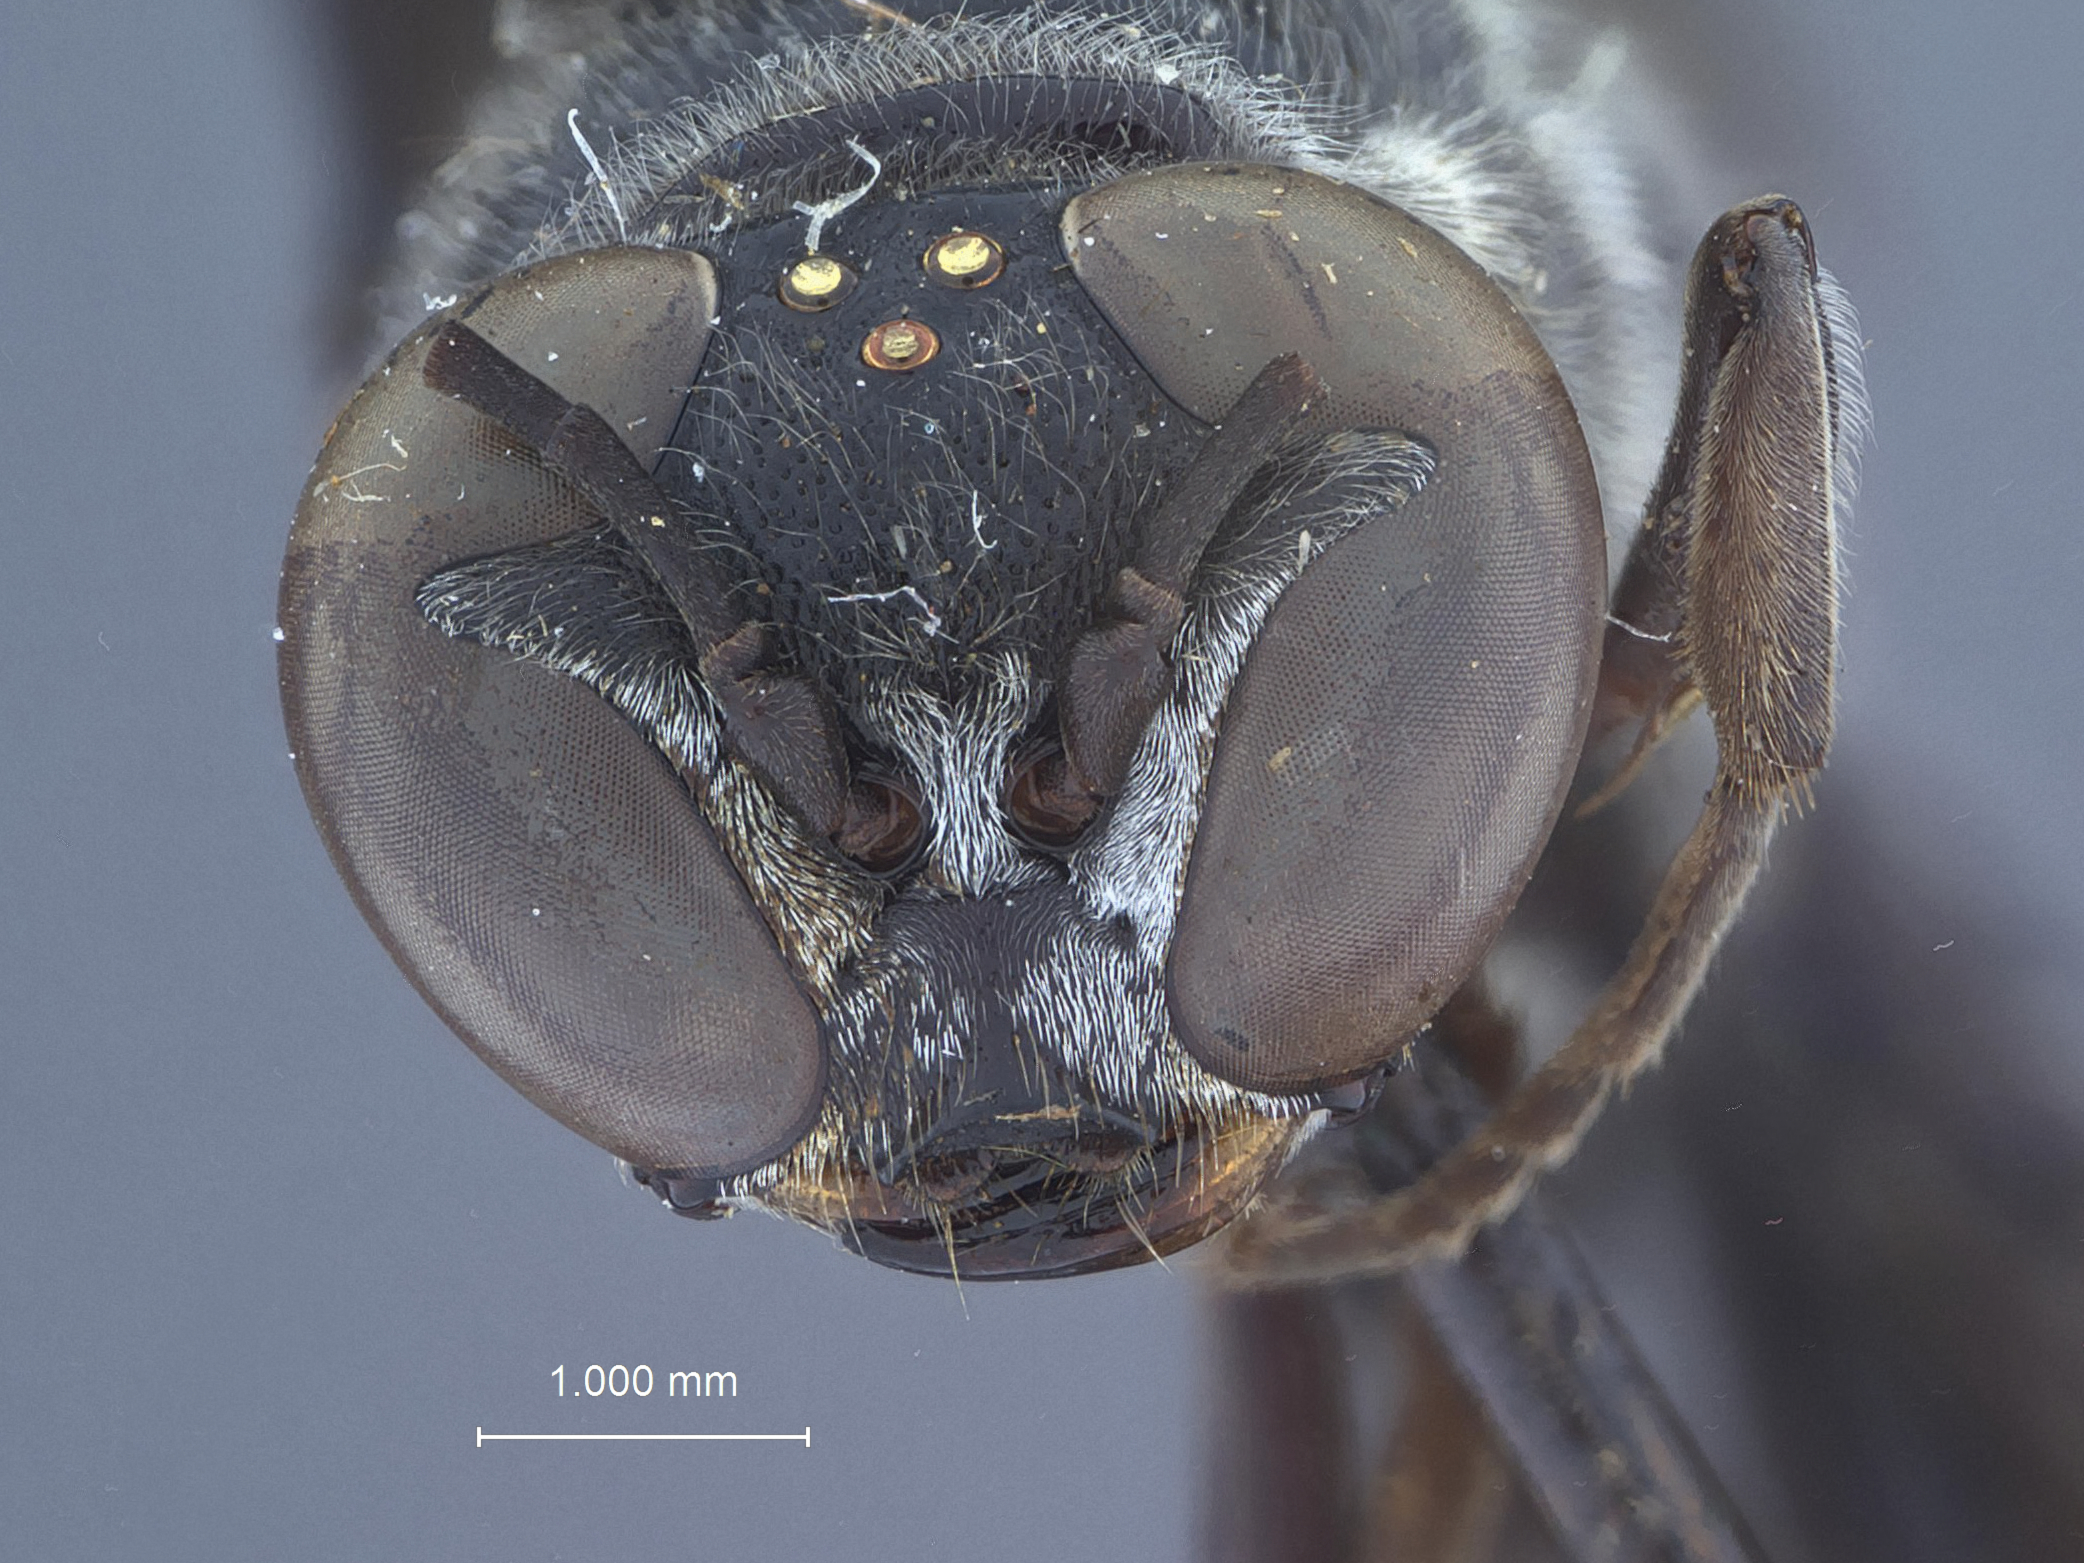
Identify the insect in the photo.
Trypoxylon busckii
